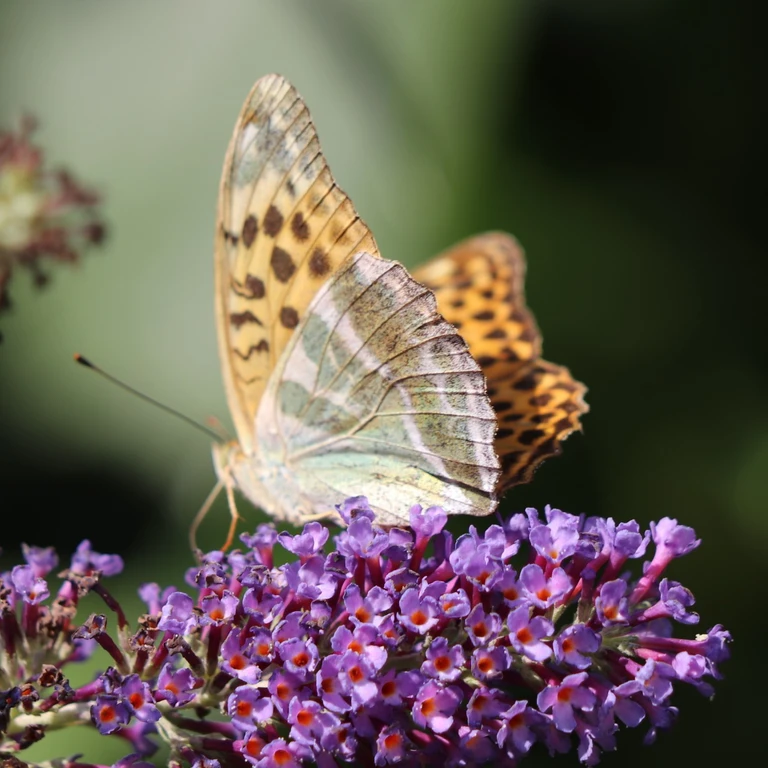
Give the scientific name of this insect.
Argynnis paphia
